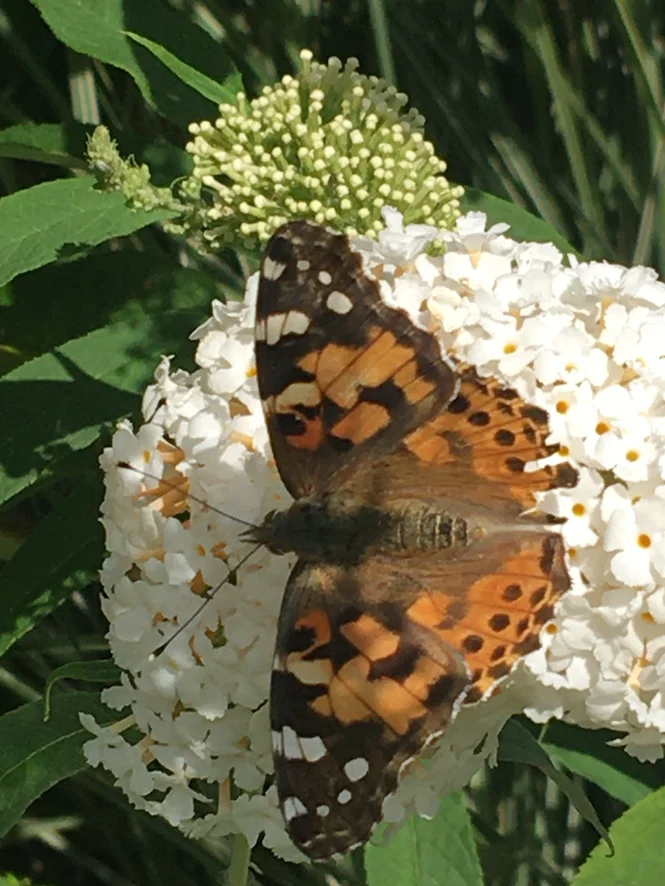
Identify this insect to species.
Vanessa cardui
